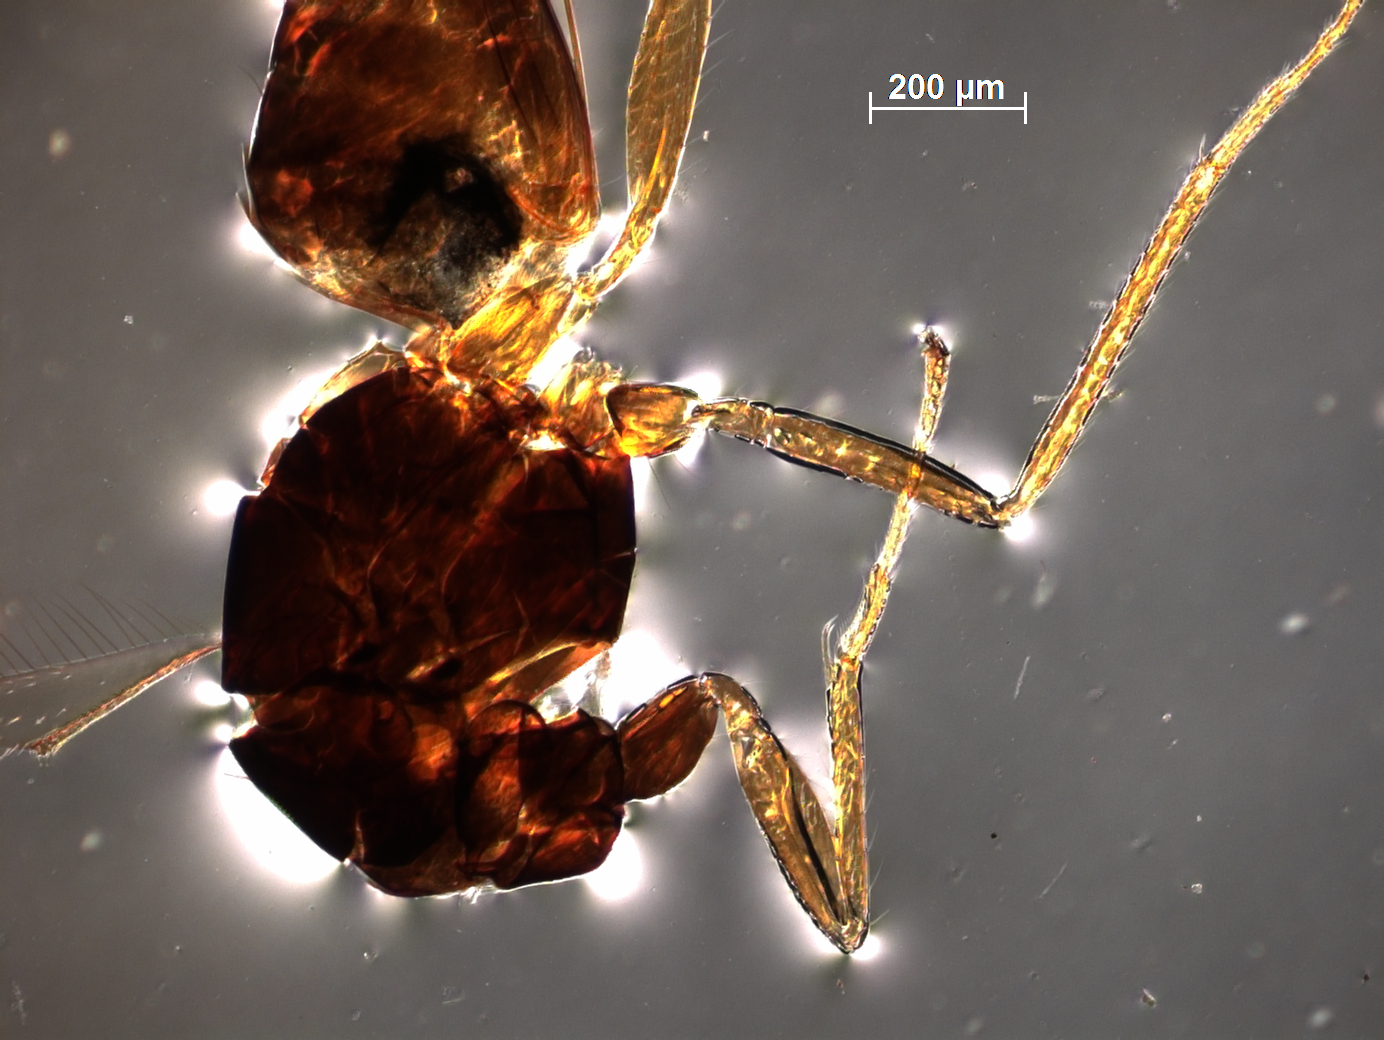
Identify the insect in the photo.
Ooctonus kodaianus
